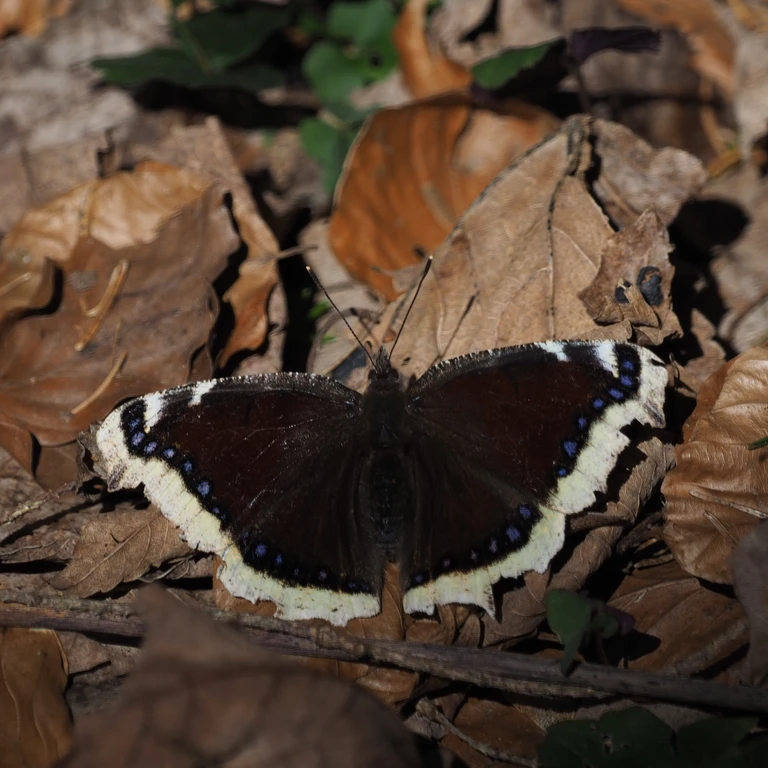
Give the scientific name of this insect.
Nymphalis antiopa
